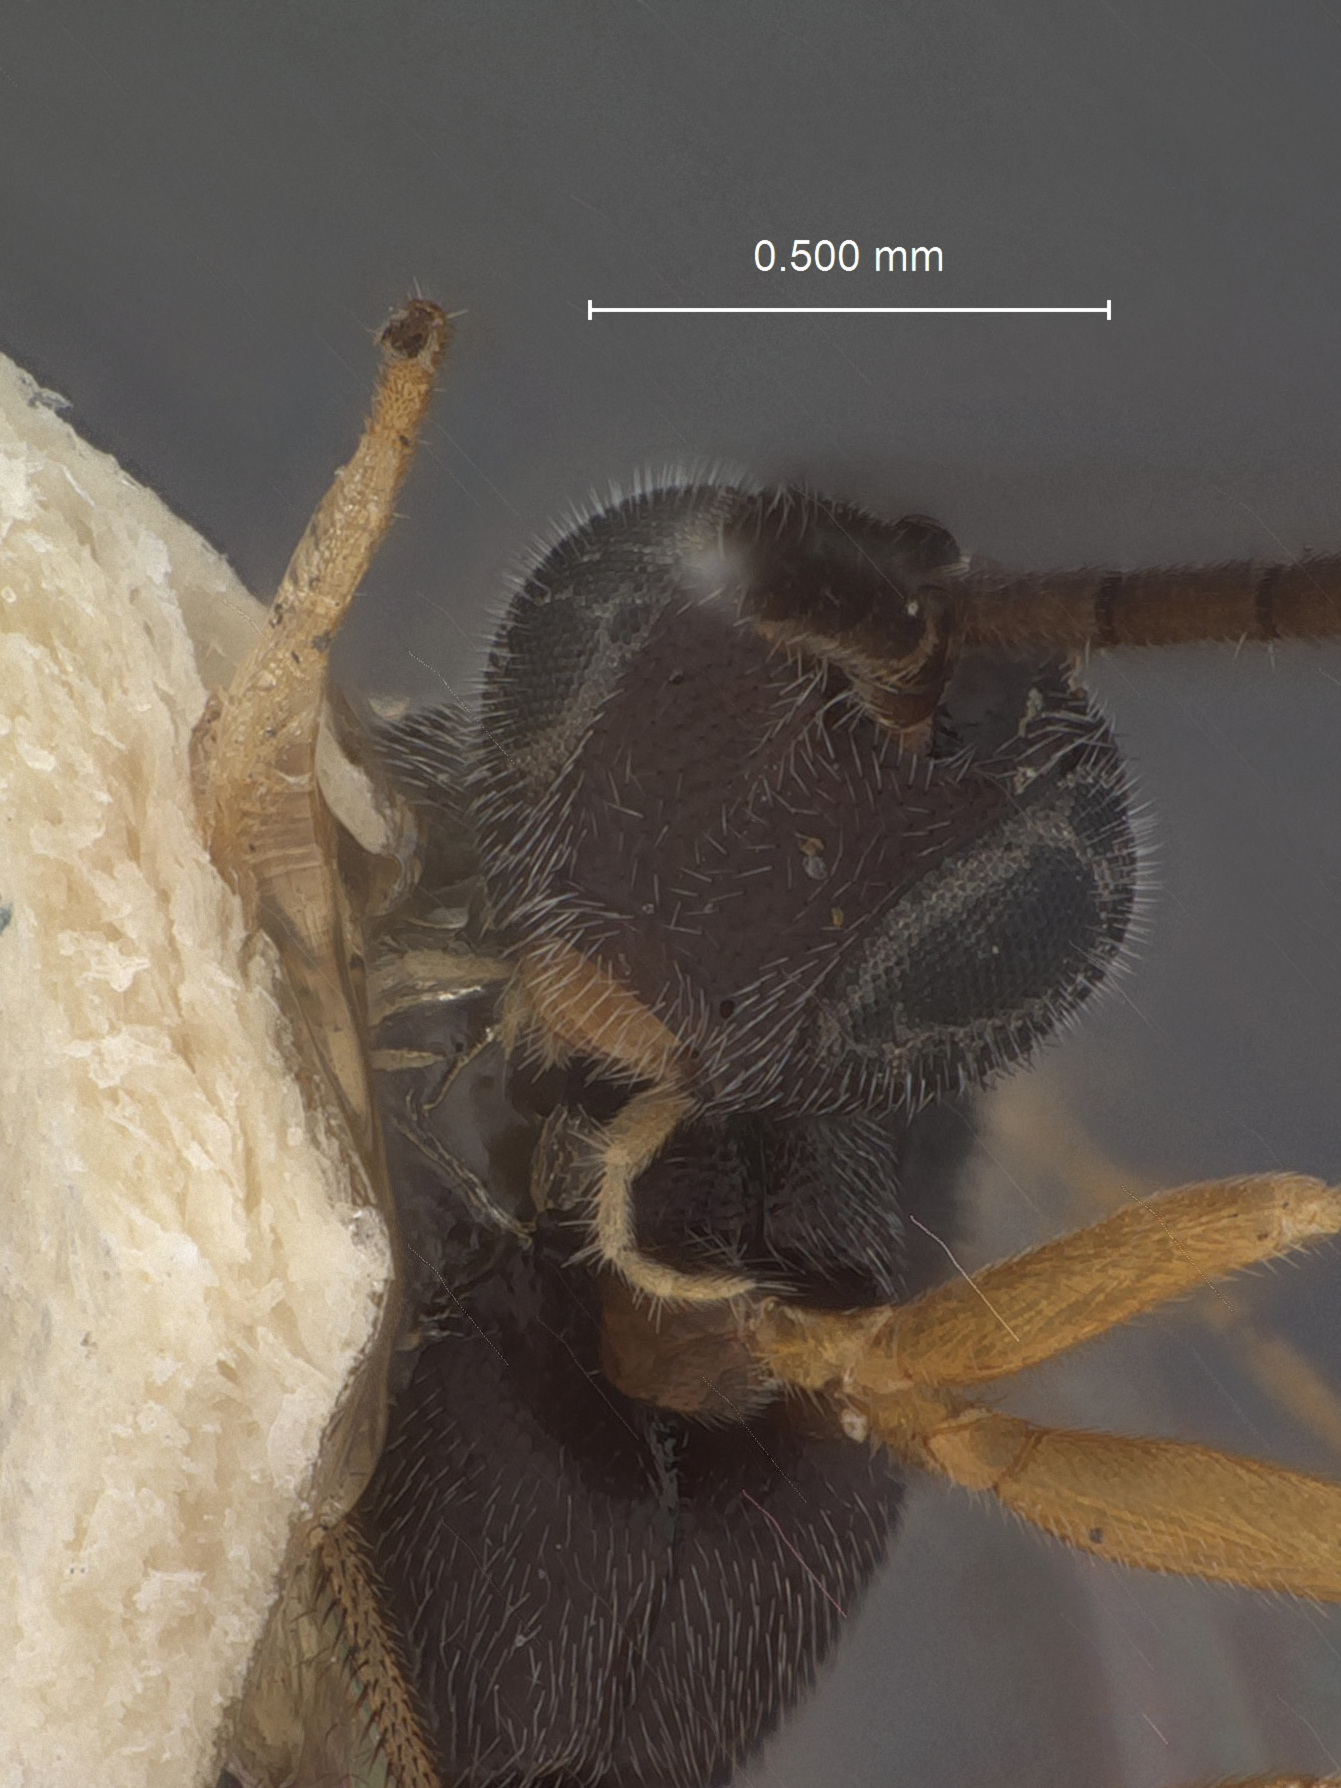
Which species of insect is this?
Apanteles praesens
